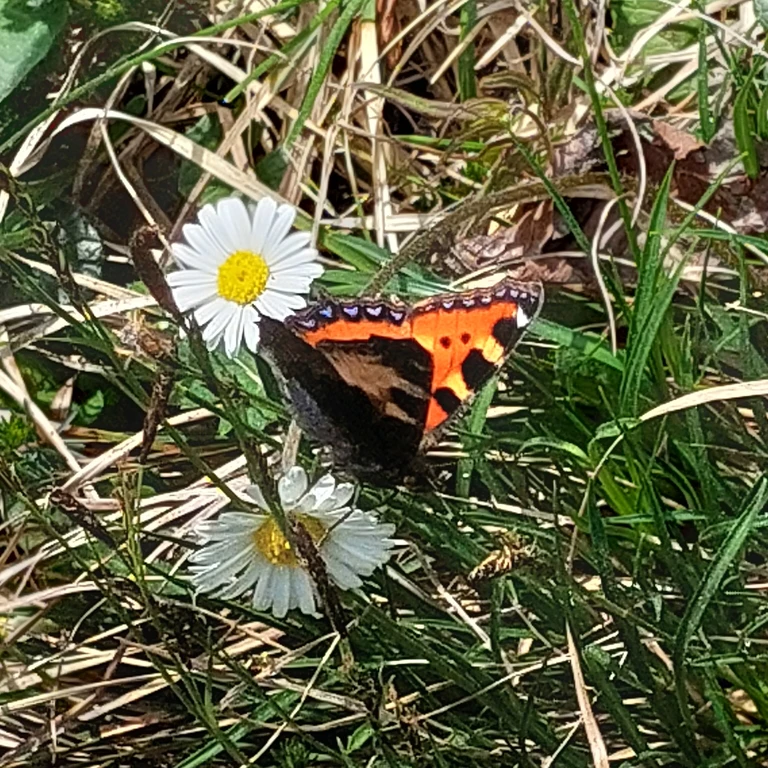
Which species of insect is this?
Aglais urticae
